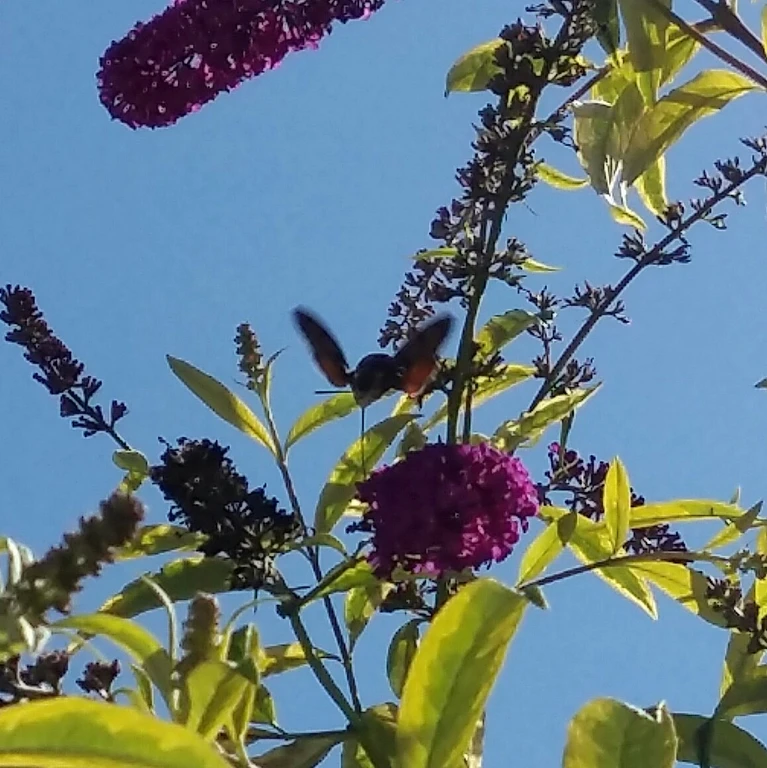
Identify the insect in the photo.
Macroglossum stellatarum
